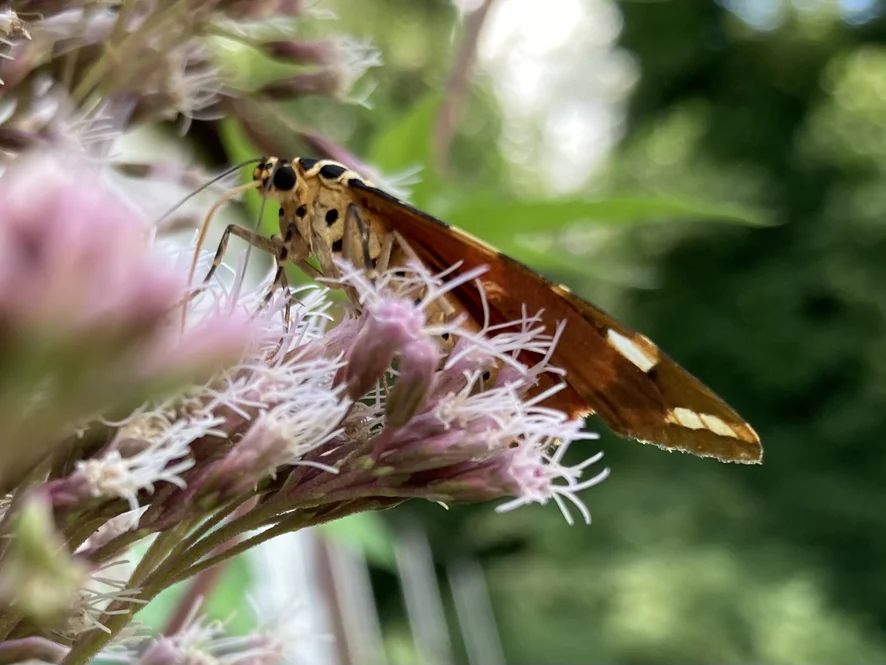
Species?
Euplagia quadripunctaria
